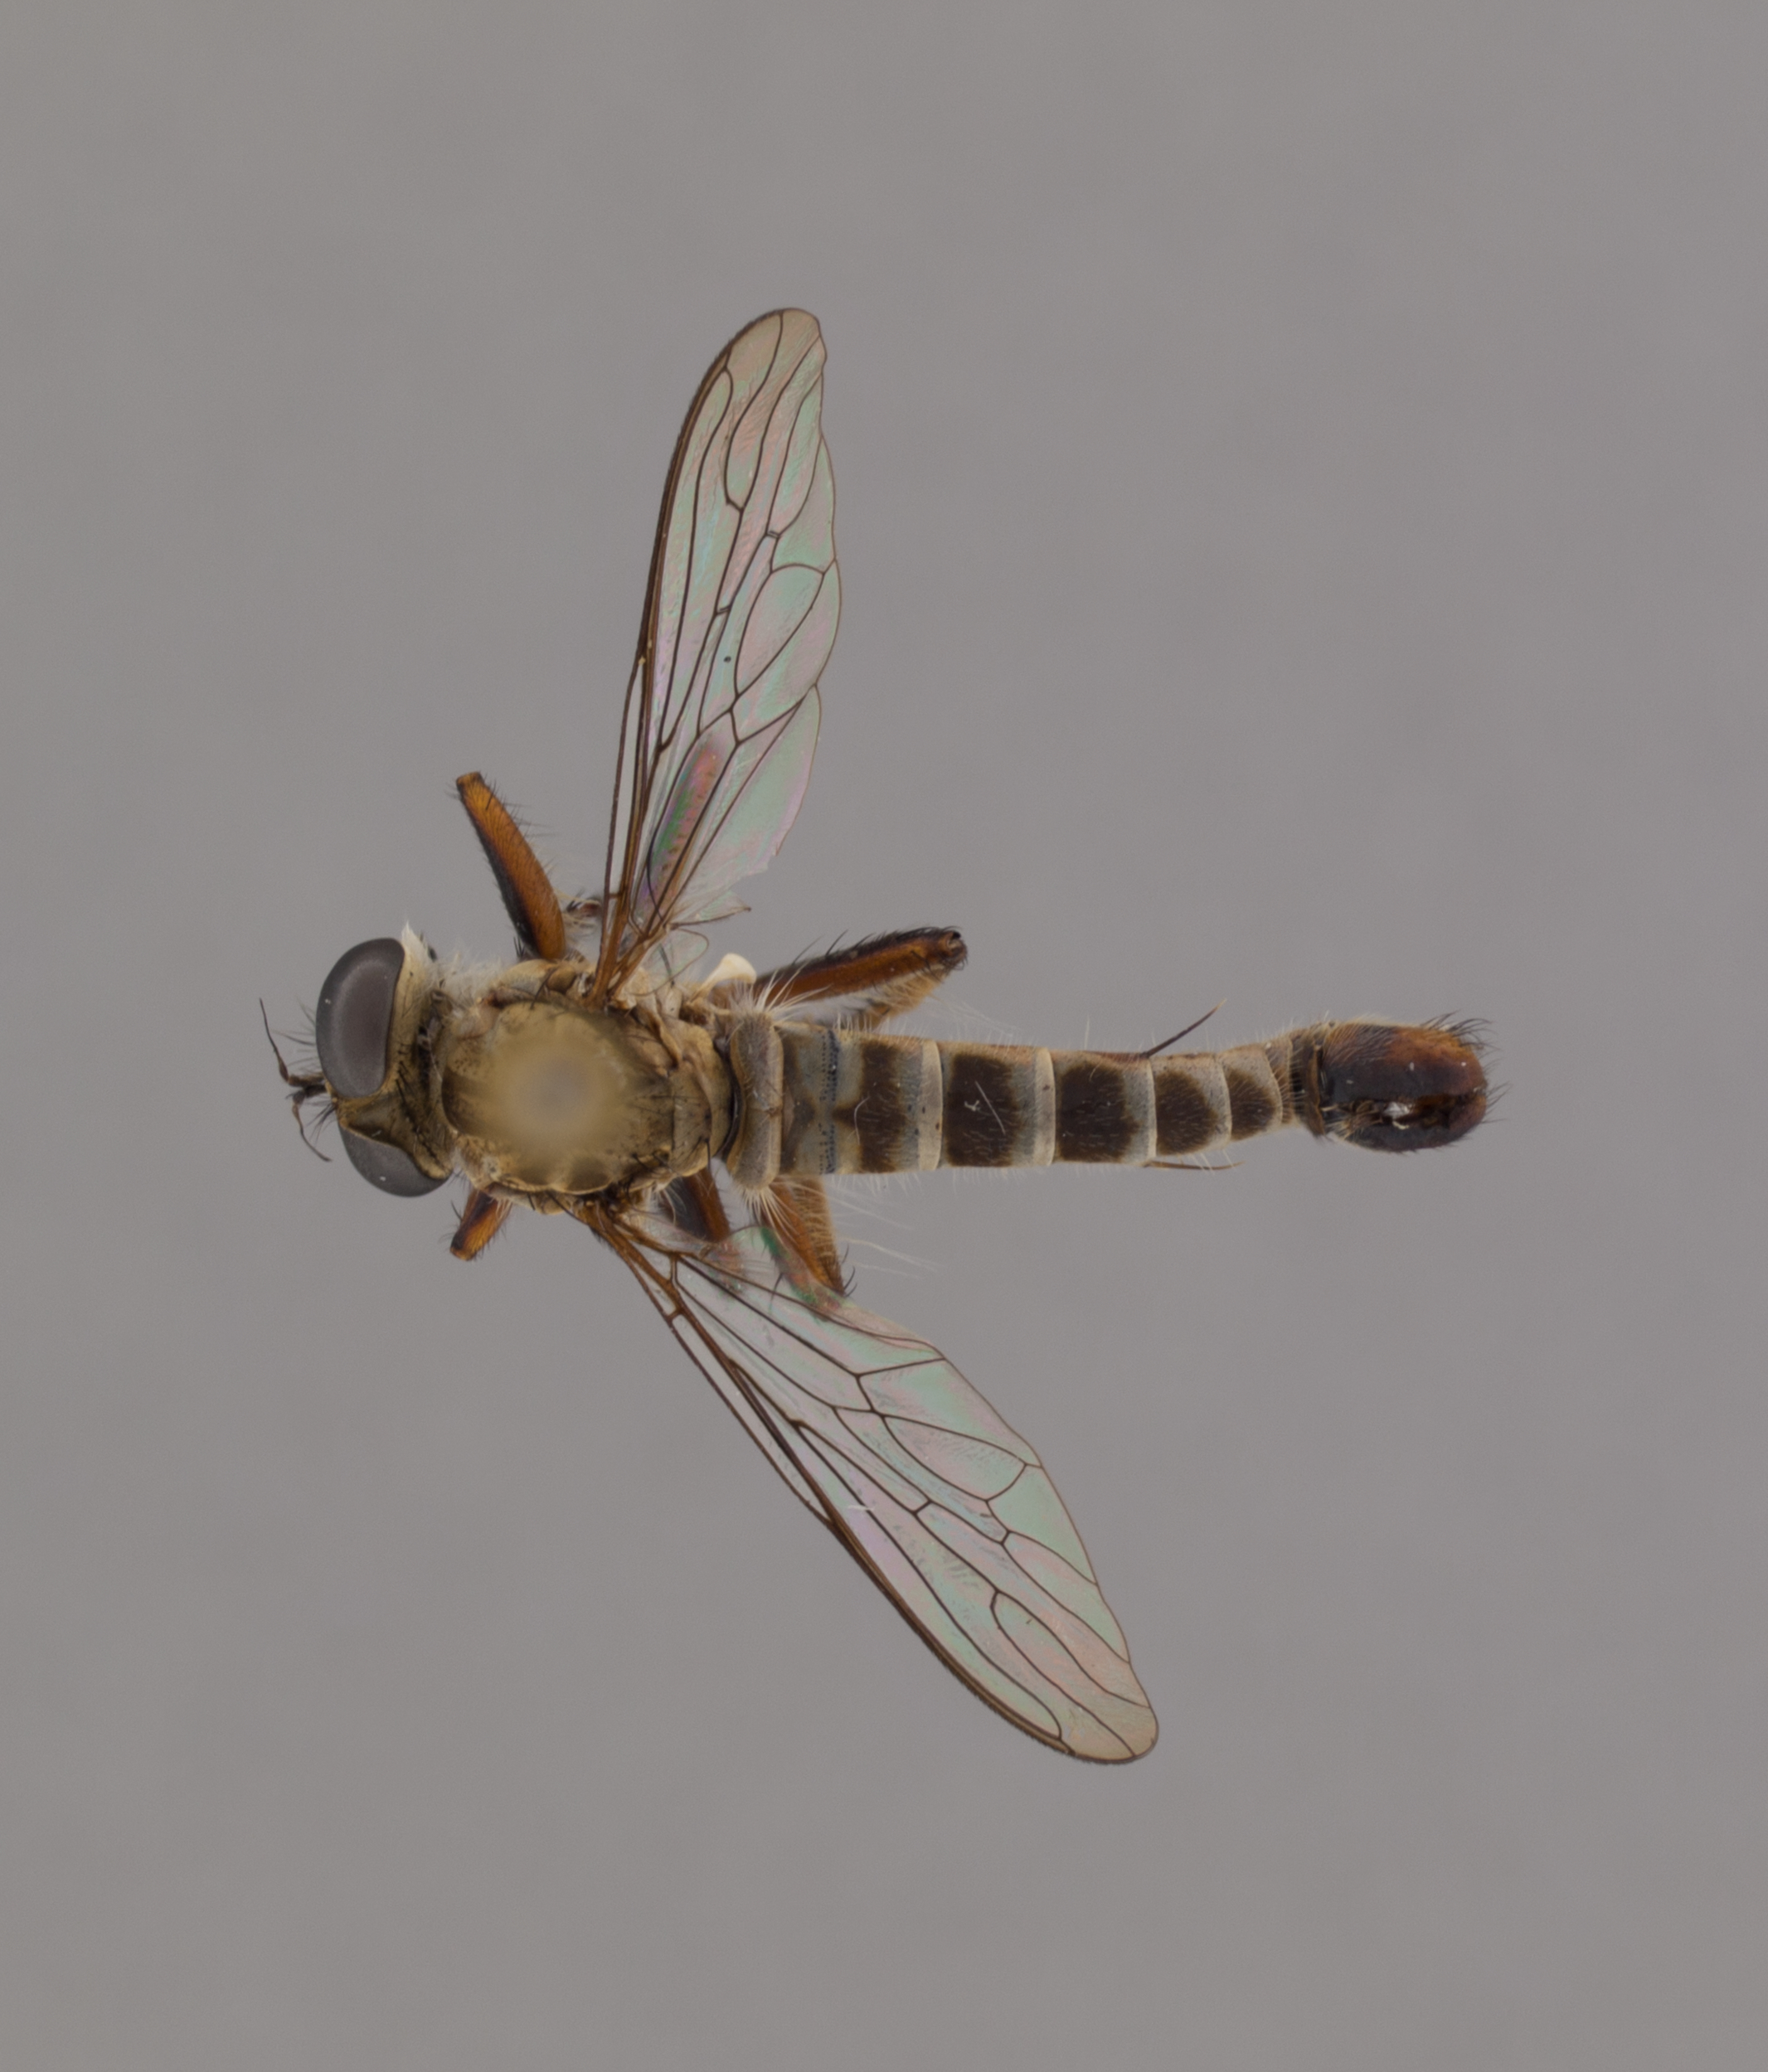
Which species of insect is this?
Wilcoxius tumidus
